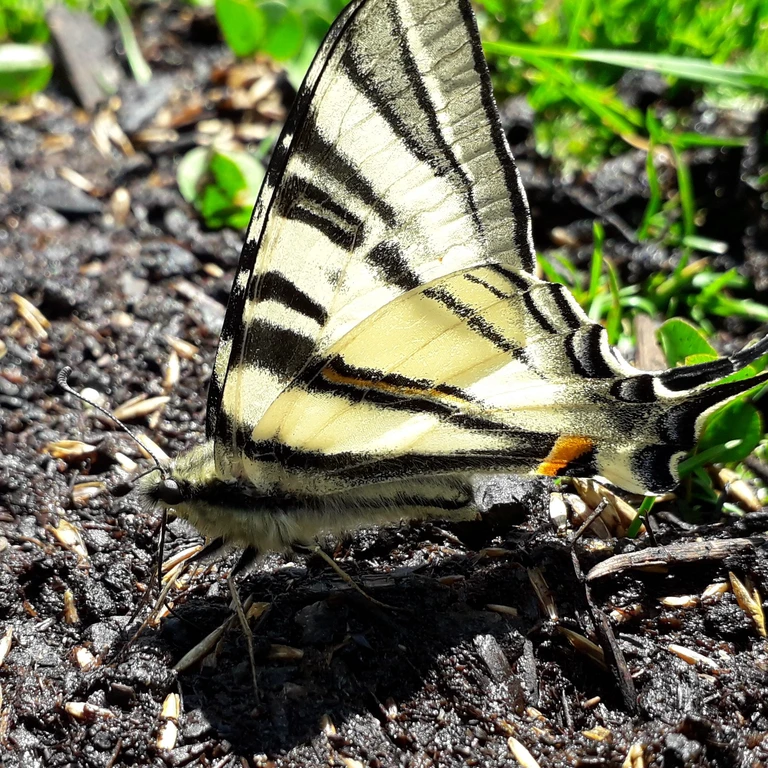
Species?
Papilio machaon
